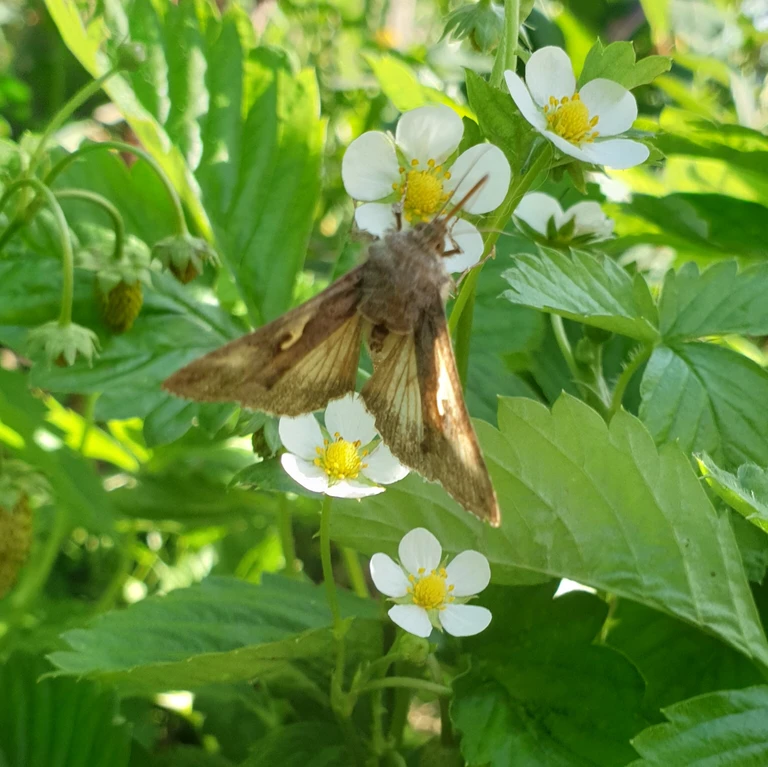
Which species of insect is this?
Autographa gamma
